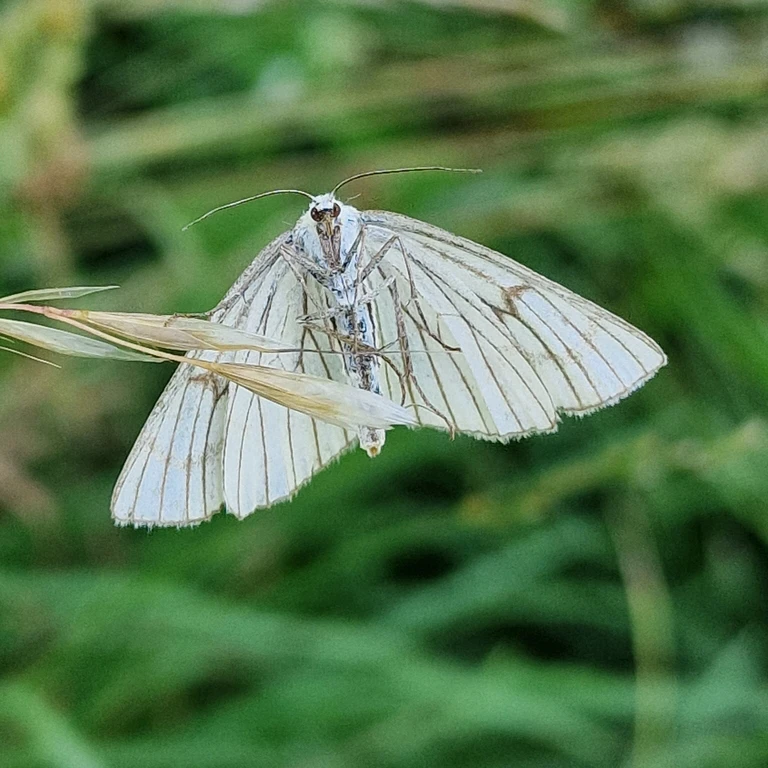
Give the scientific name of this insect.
Siona lineata
